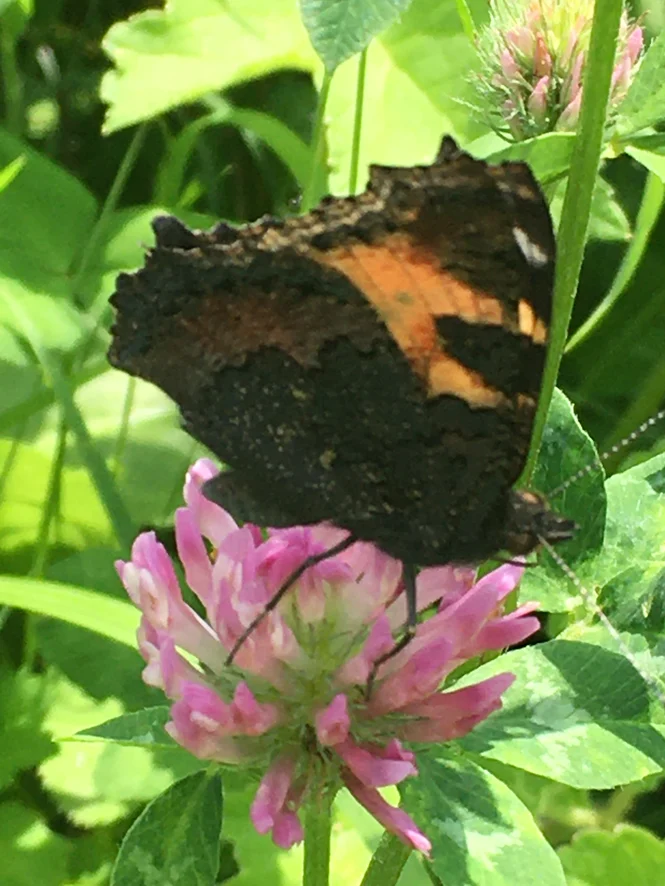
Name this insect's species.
Aglais urticae
